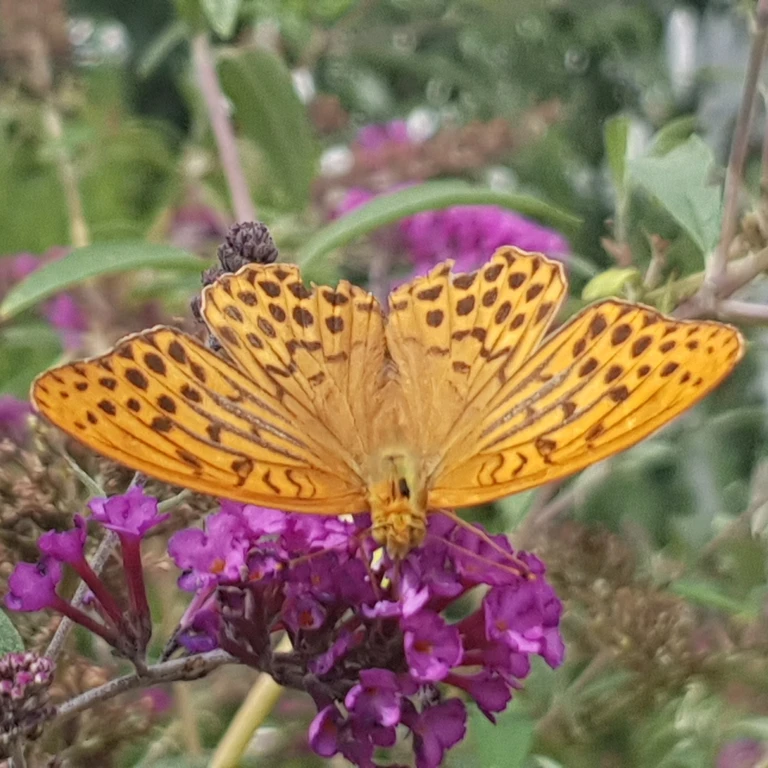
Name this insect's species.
Argynnis paphia
